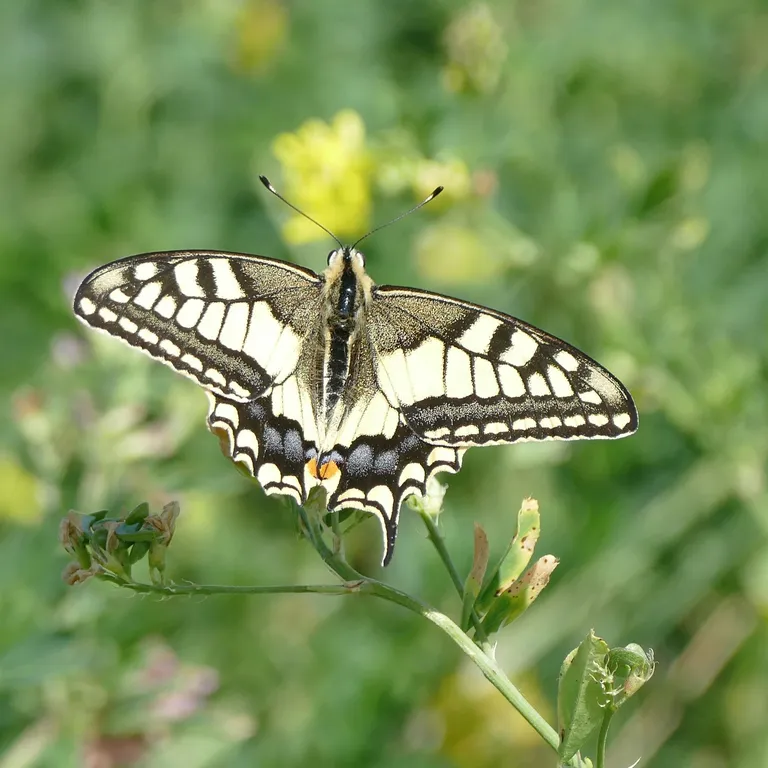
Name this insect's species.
Papilio machaon
